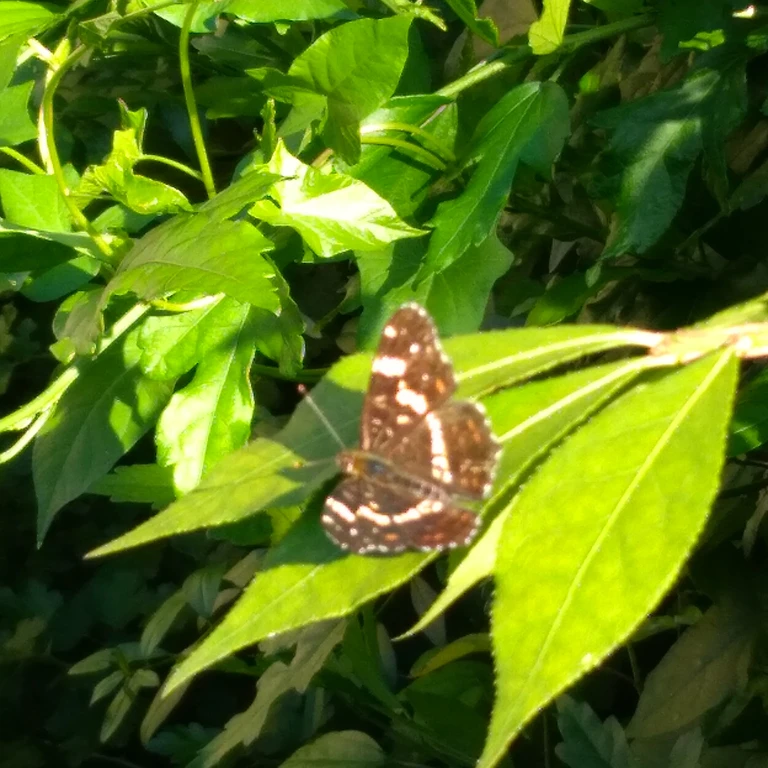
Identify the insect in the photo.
Araschnia levana
